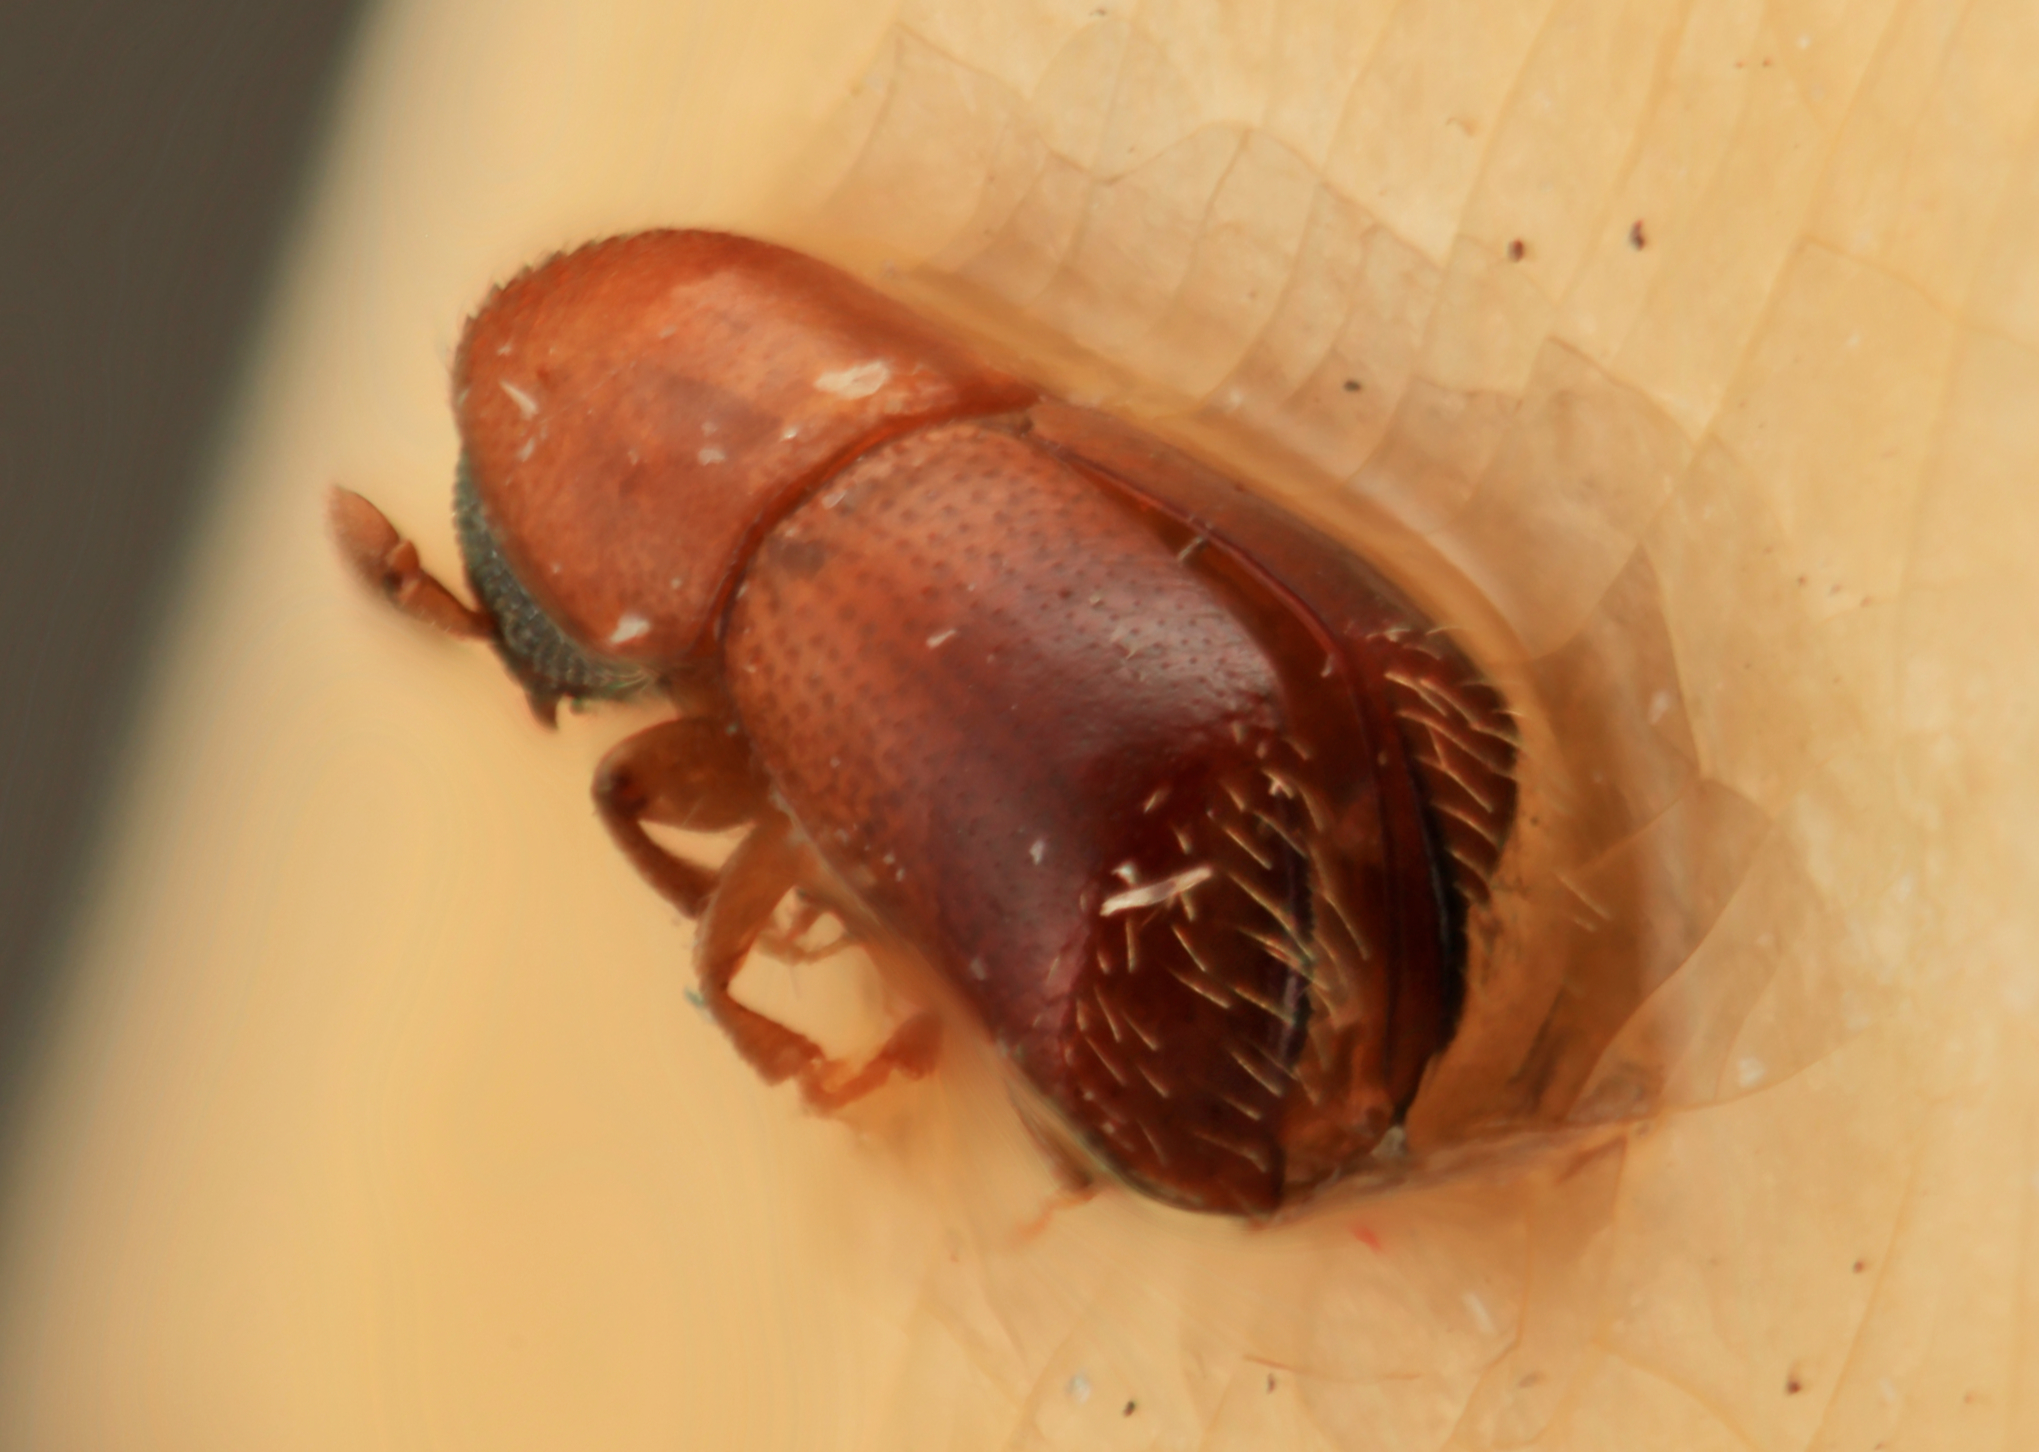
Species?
Corthylus schulzi
